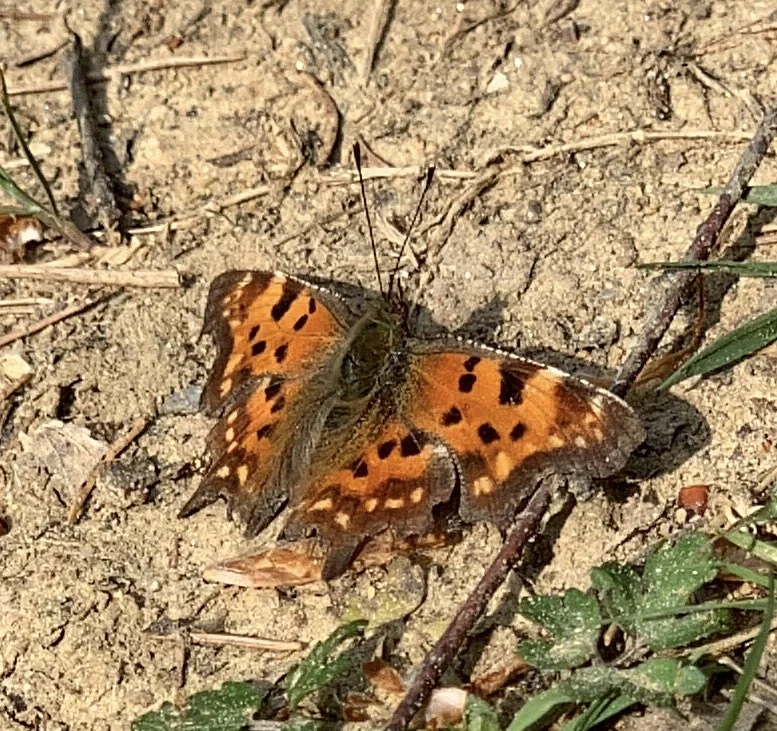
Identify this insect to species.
Polygonia c-album
